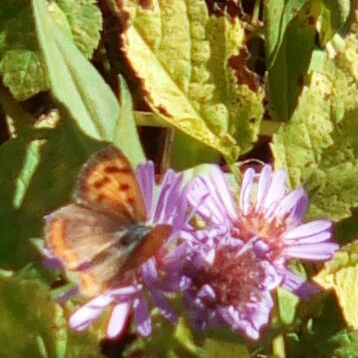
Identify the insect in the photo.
Lycaena phlaeas
